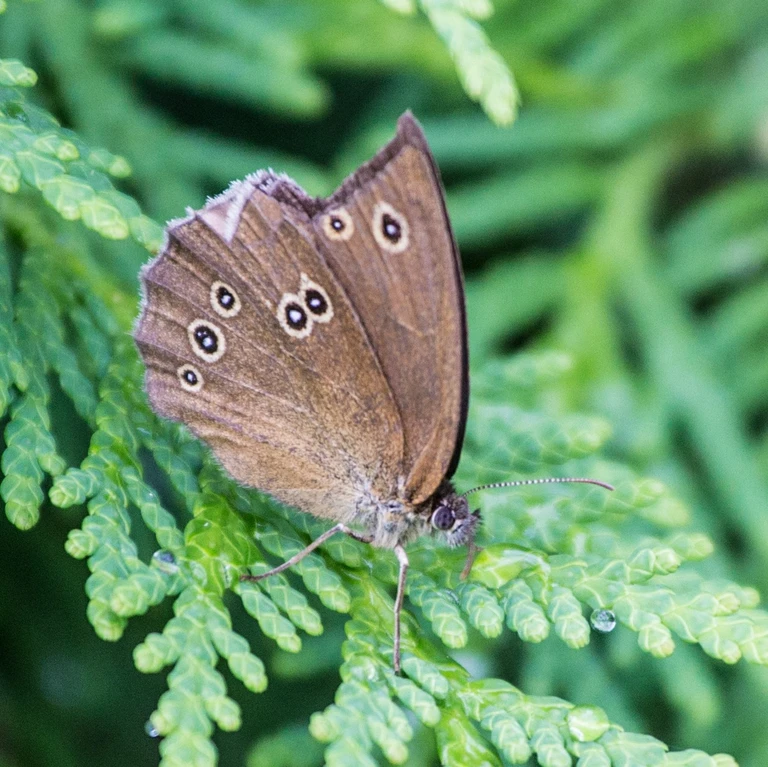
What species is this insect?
Aphantopus hyperantus
